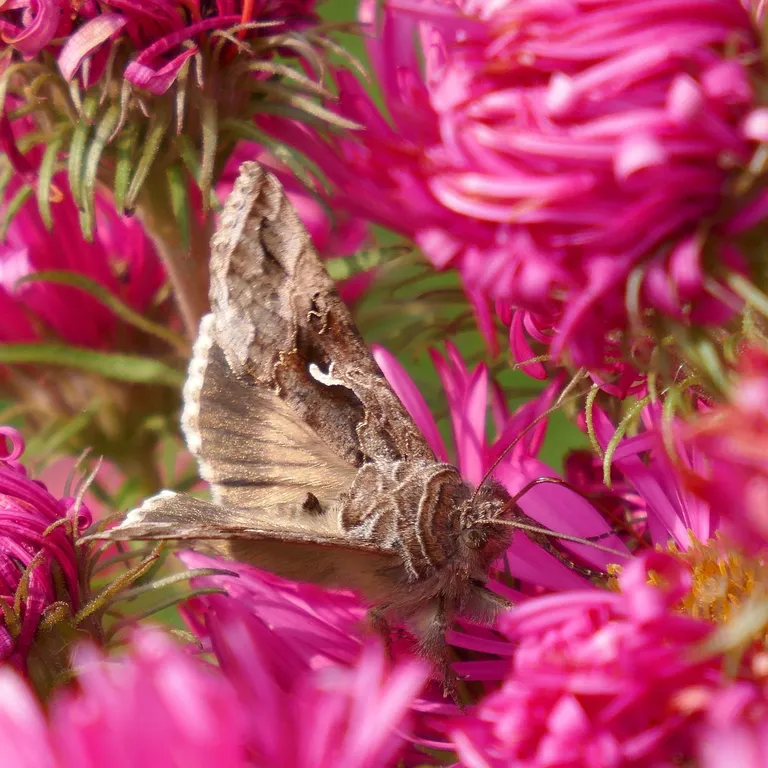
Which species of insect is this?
Autographa gamma
